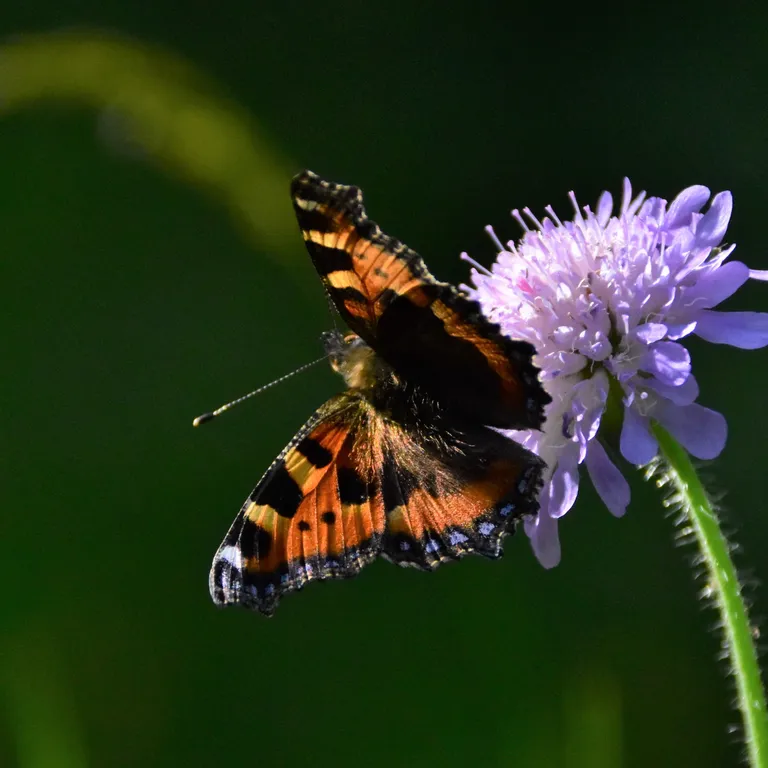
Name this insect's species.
Aglais urticae
